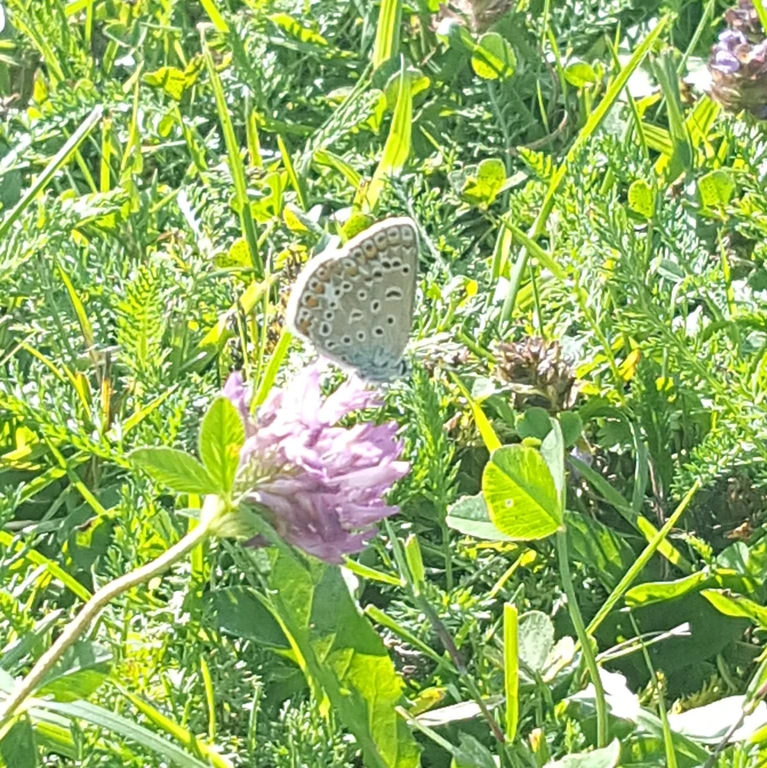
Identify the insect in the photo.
Polyommatus icarus
